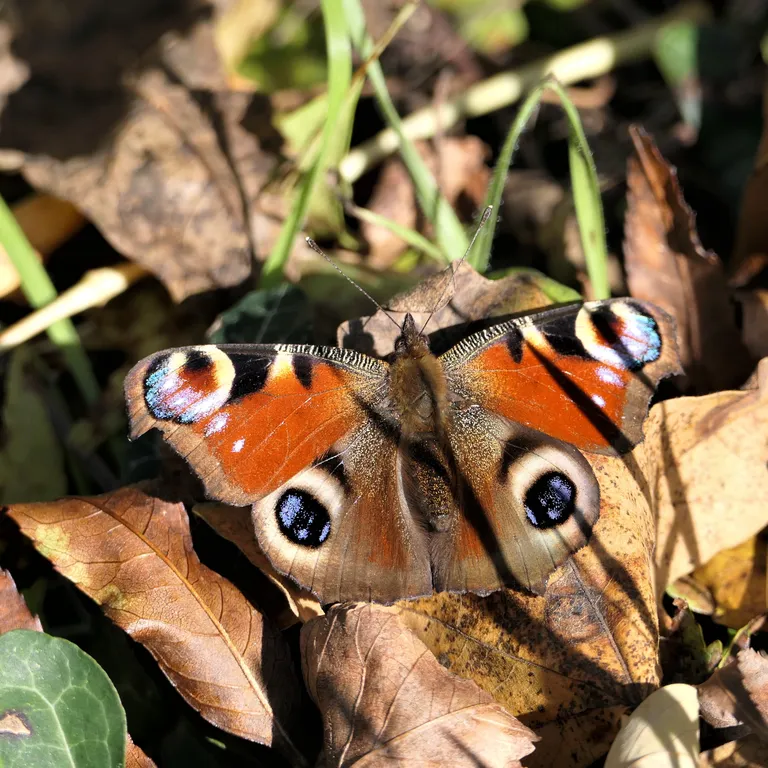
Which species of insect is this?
Aglais io
